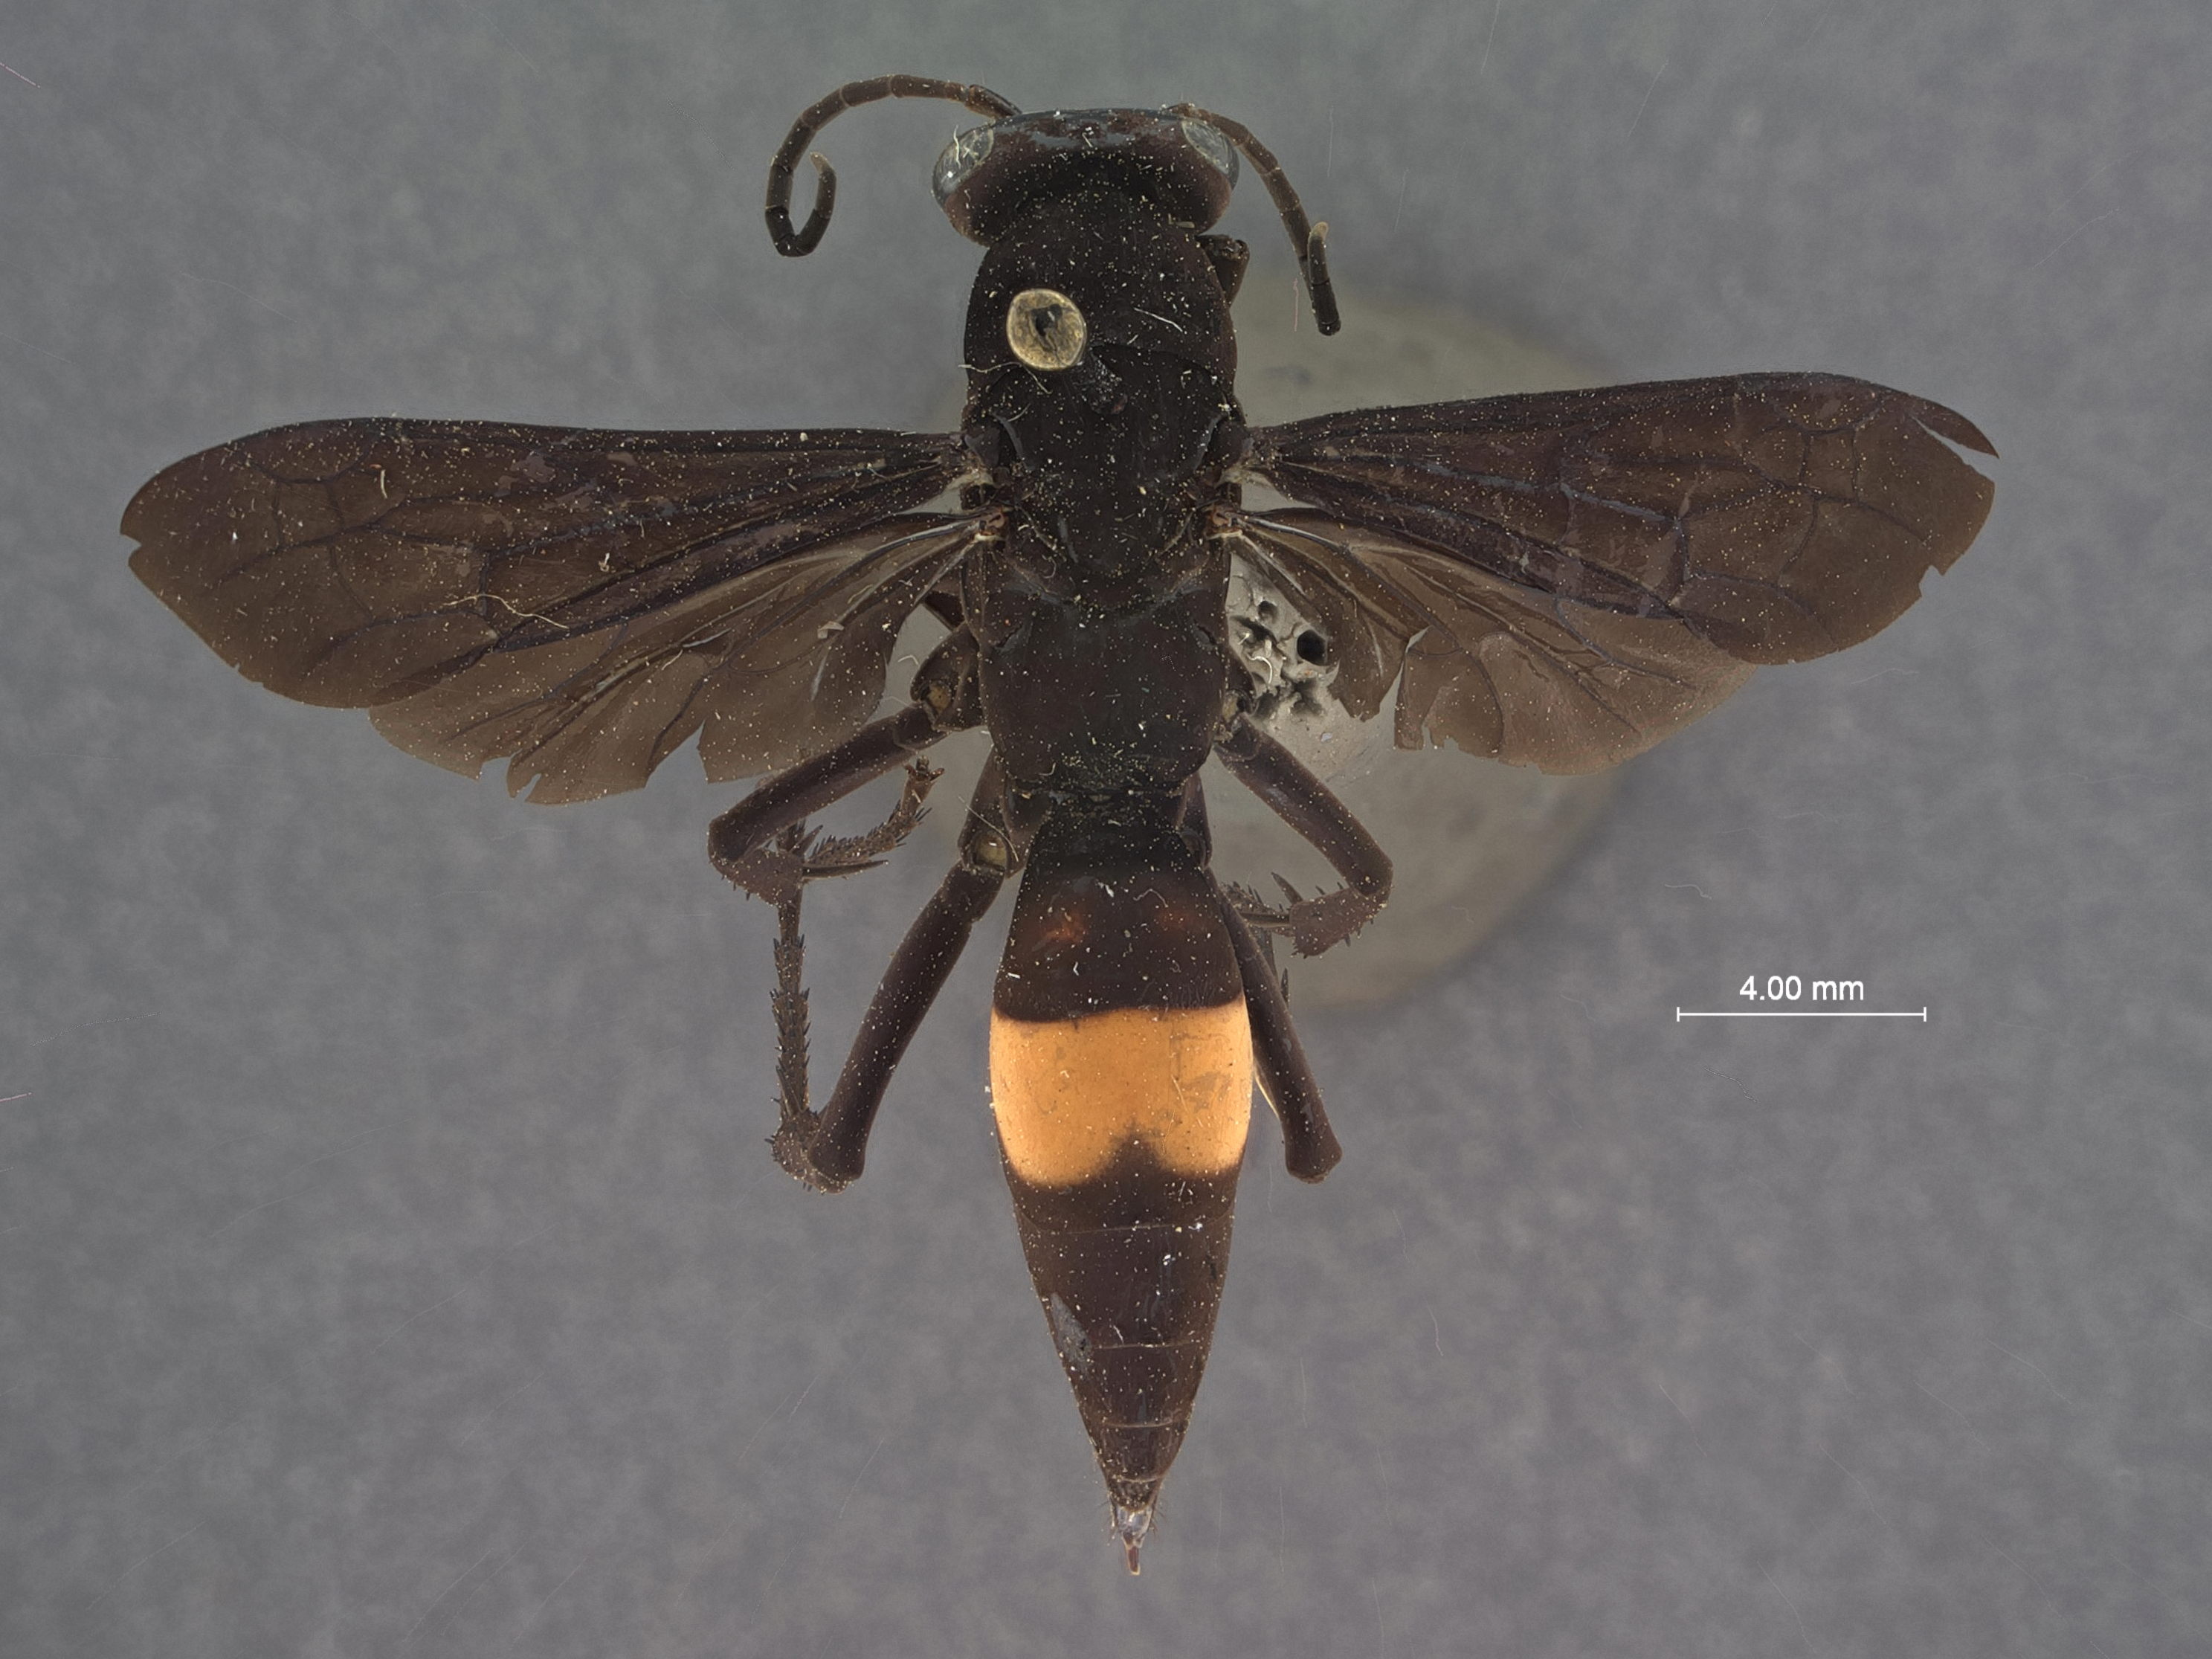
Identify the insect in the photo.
Pedinaspis brimleyi
